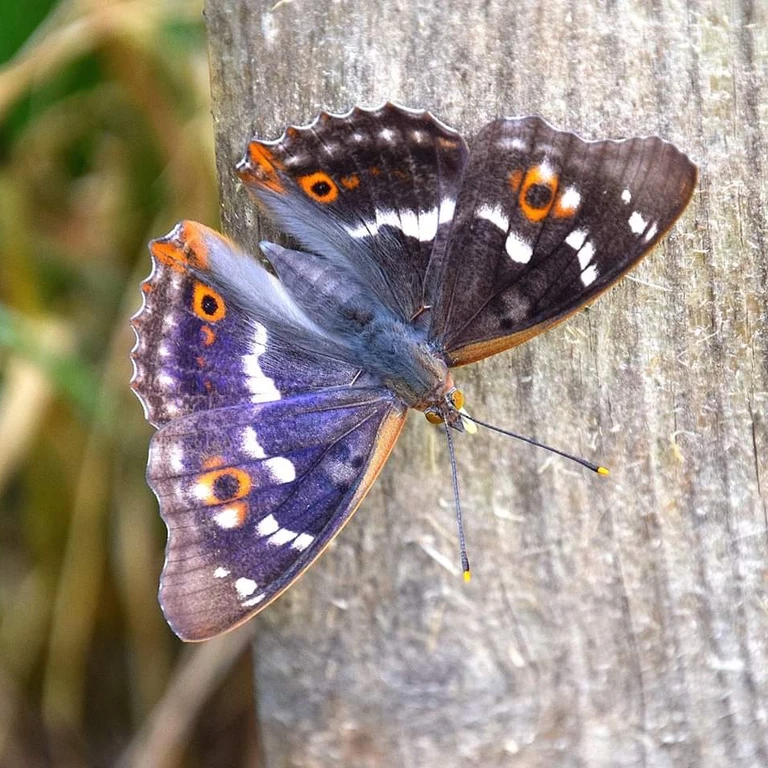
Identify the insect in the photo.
Apatura ilia
